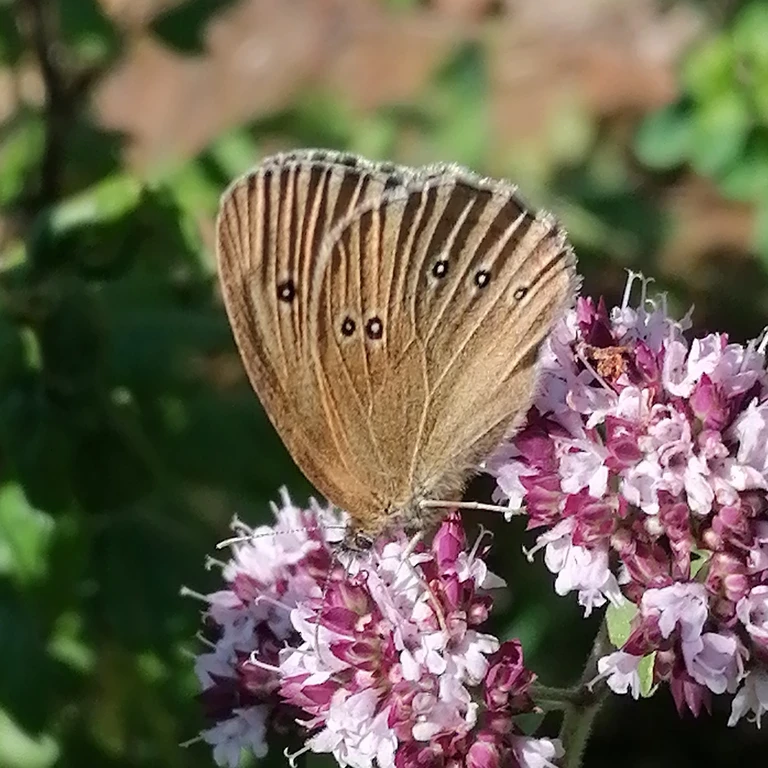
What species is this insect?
Aphantopus hyperantus
